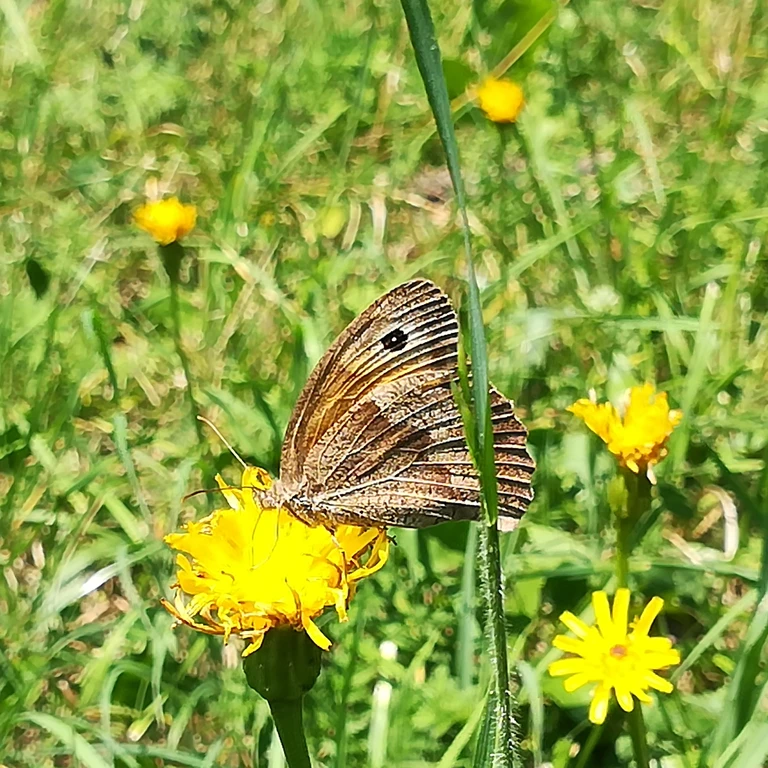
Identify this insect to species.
Maniola jurtina
